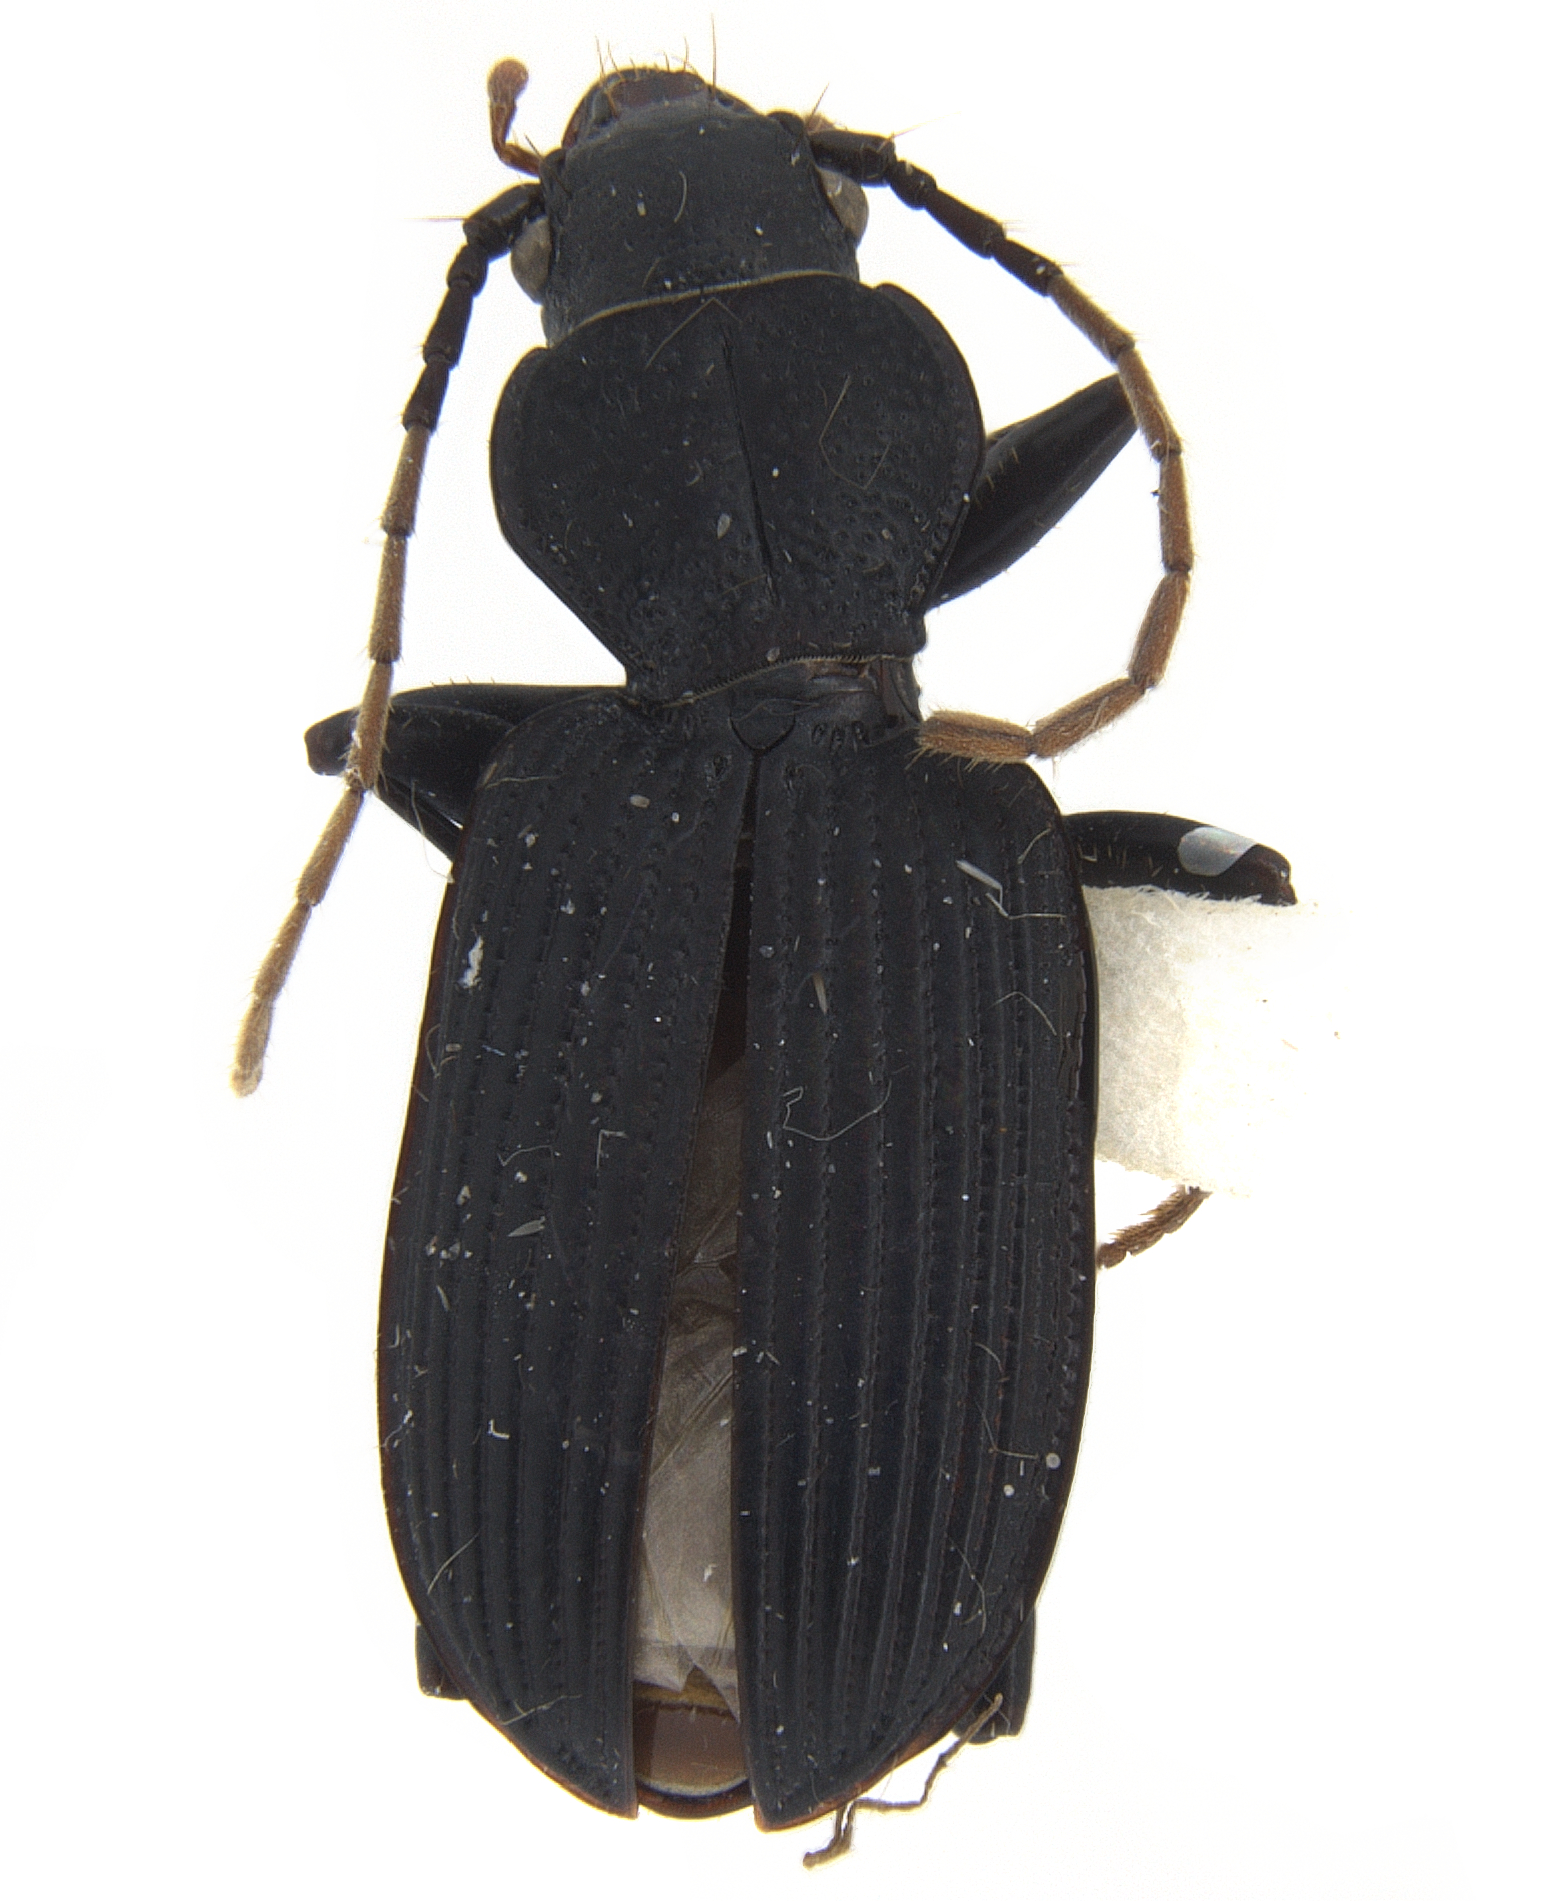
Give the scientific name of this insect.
Melaenus piger
